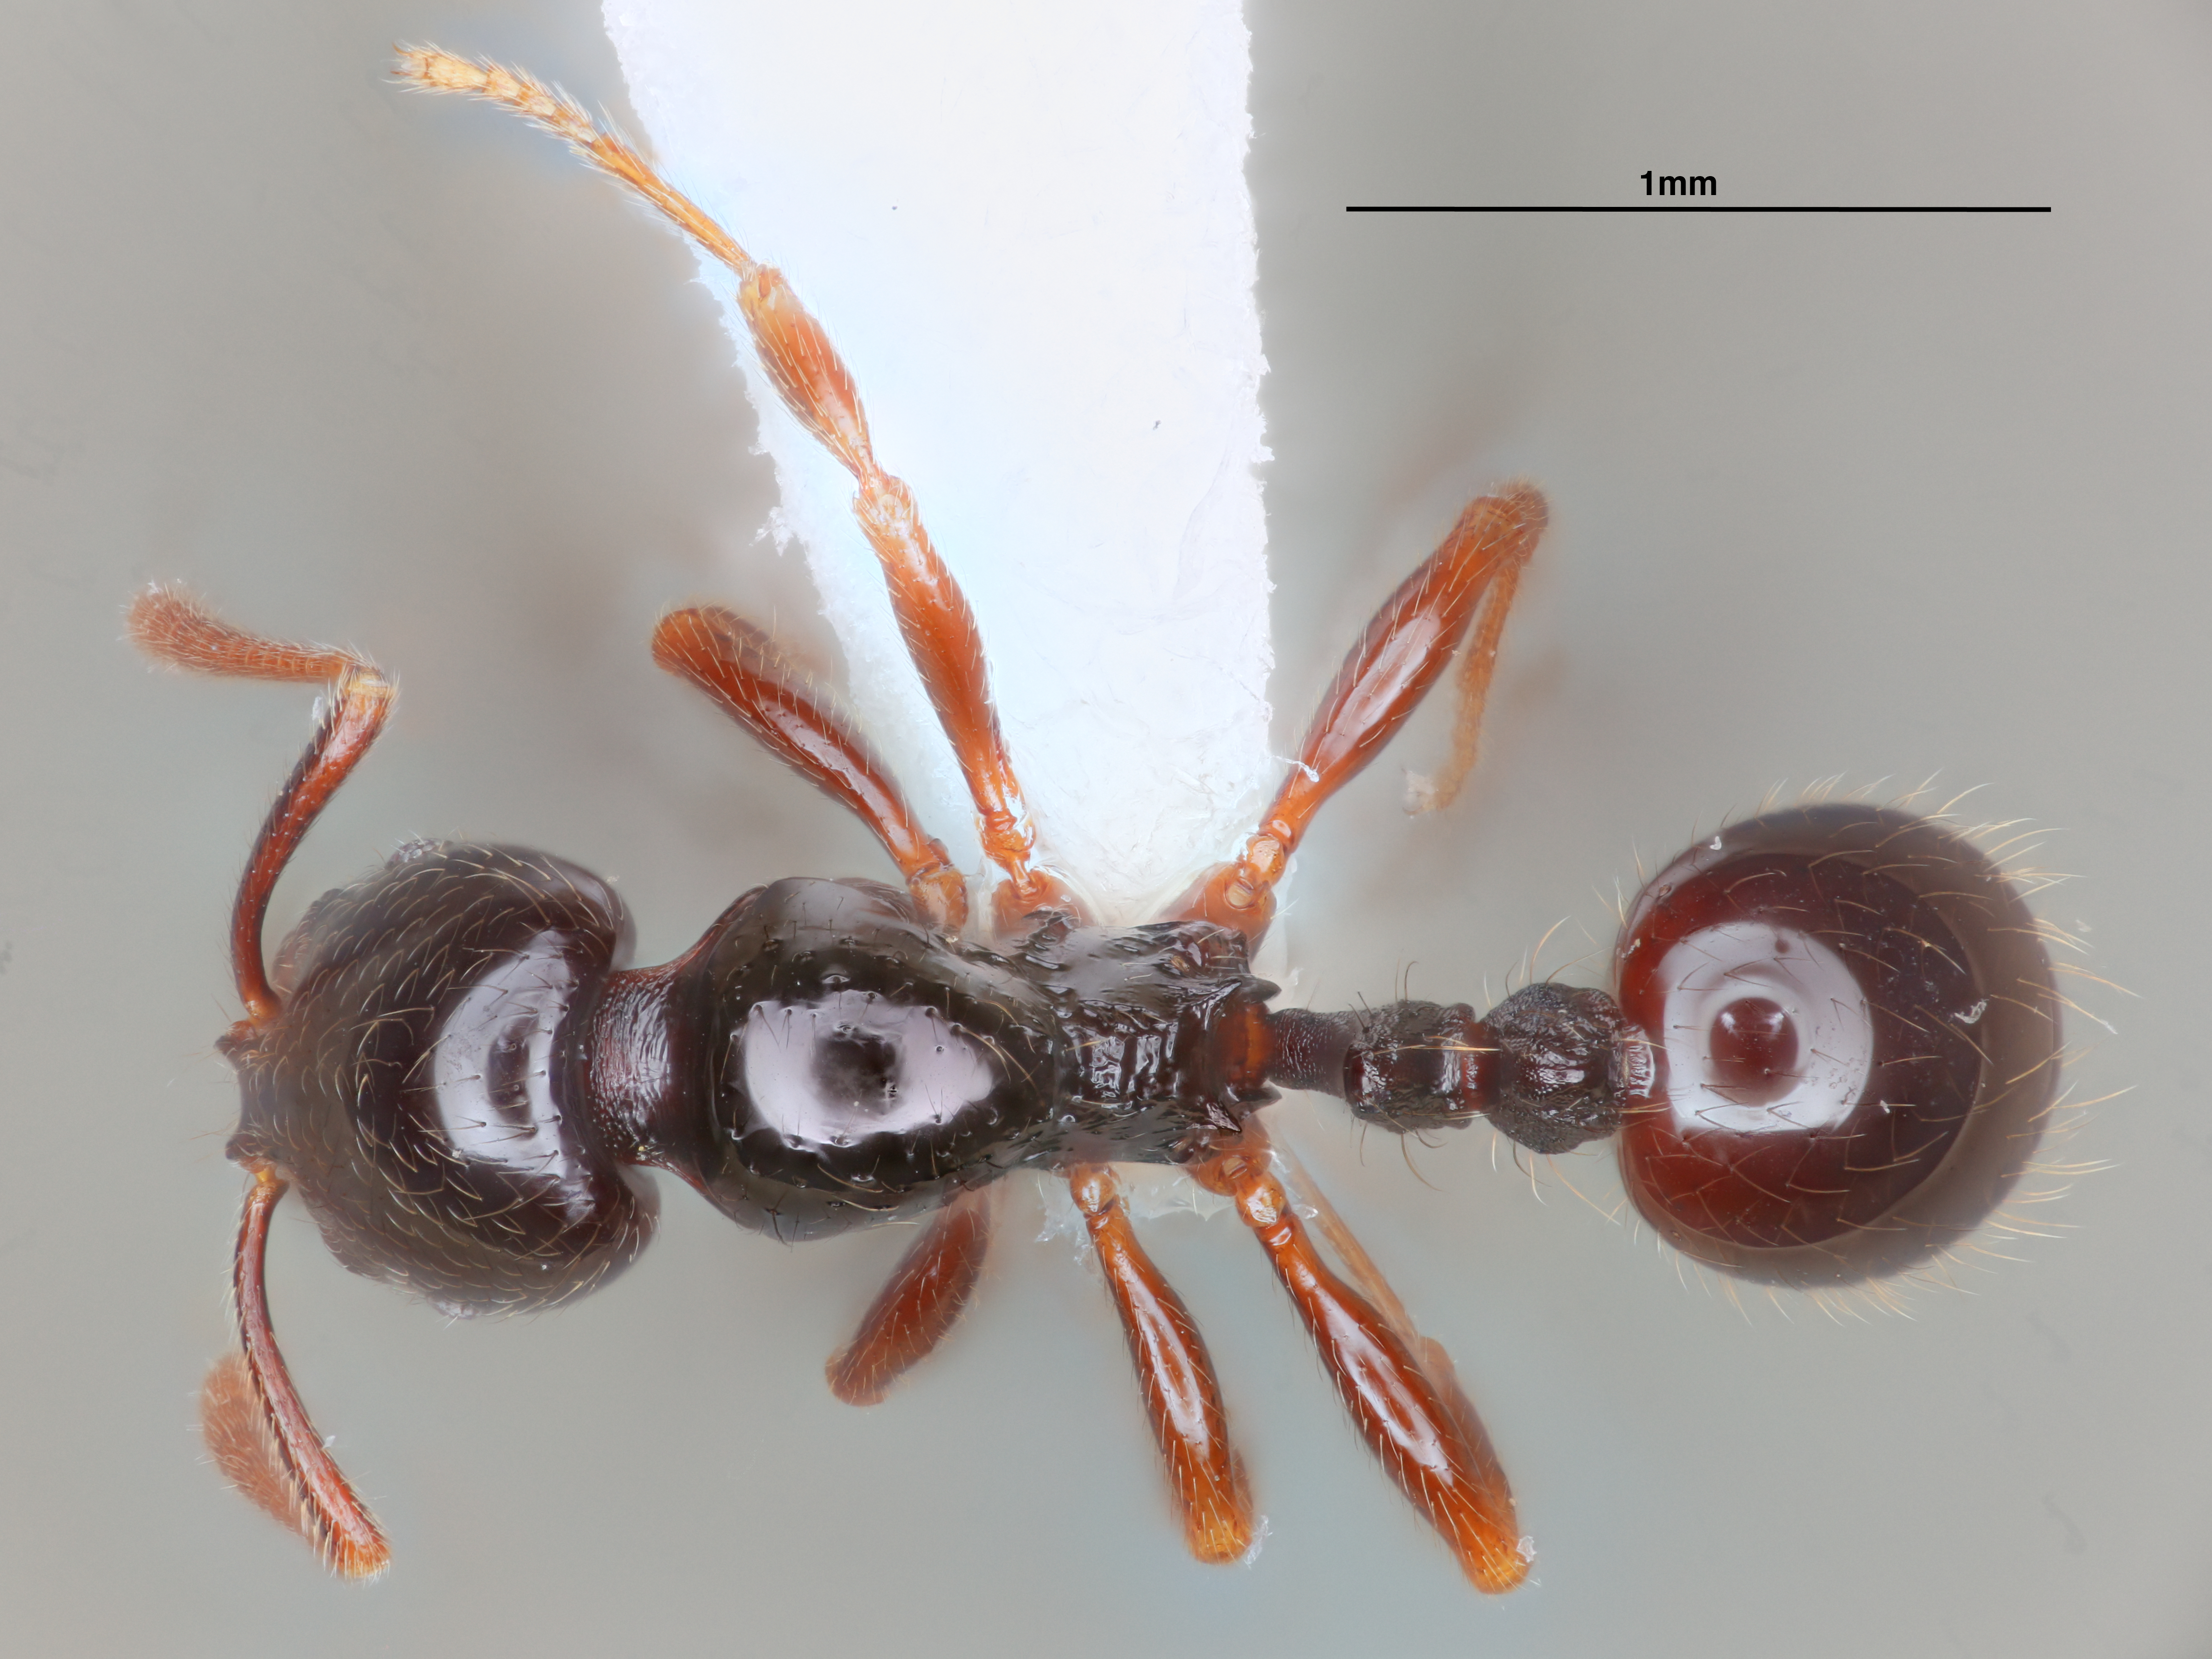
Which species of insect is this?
Stenamma llama
